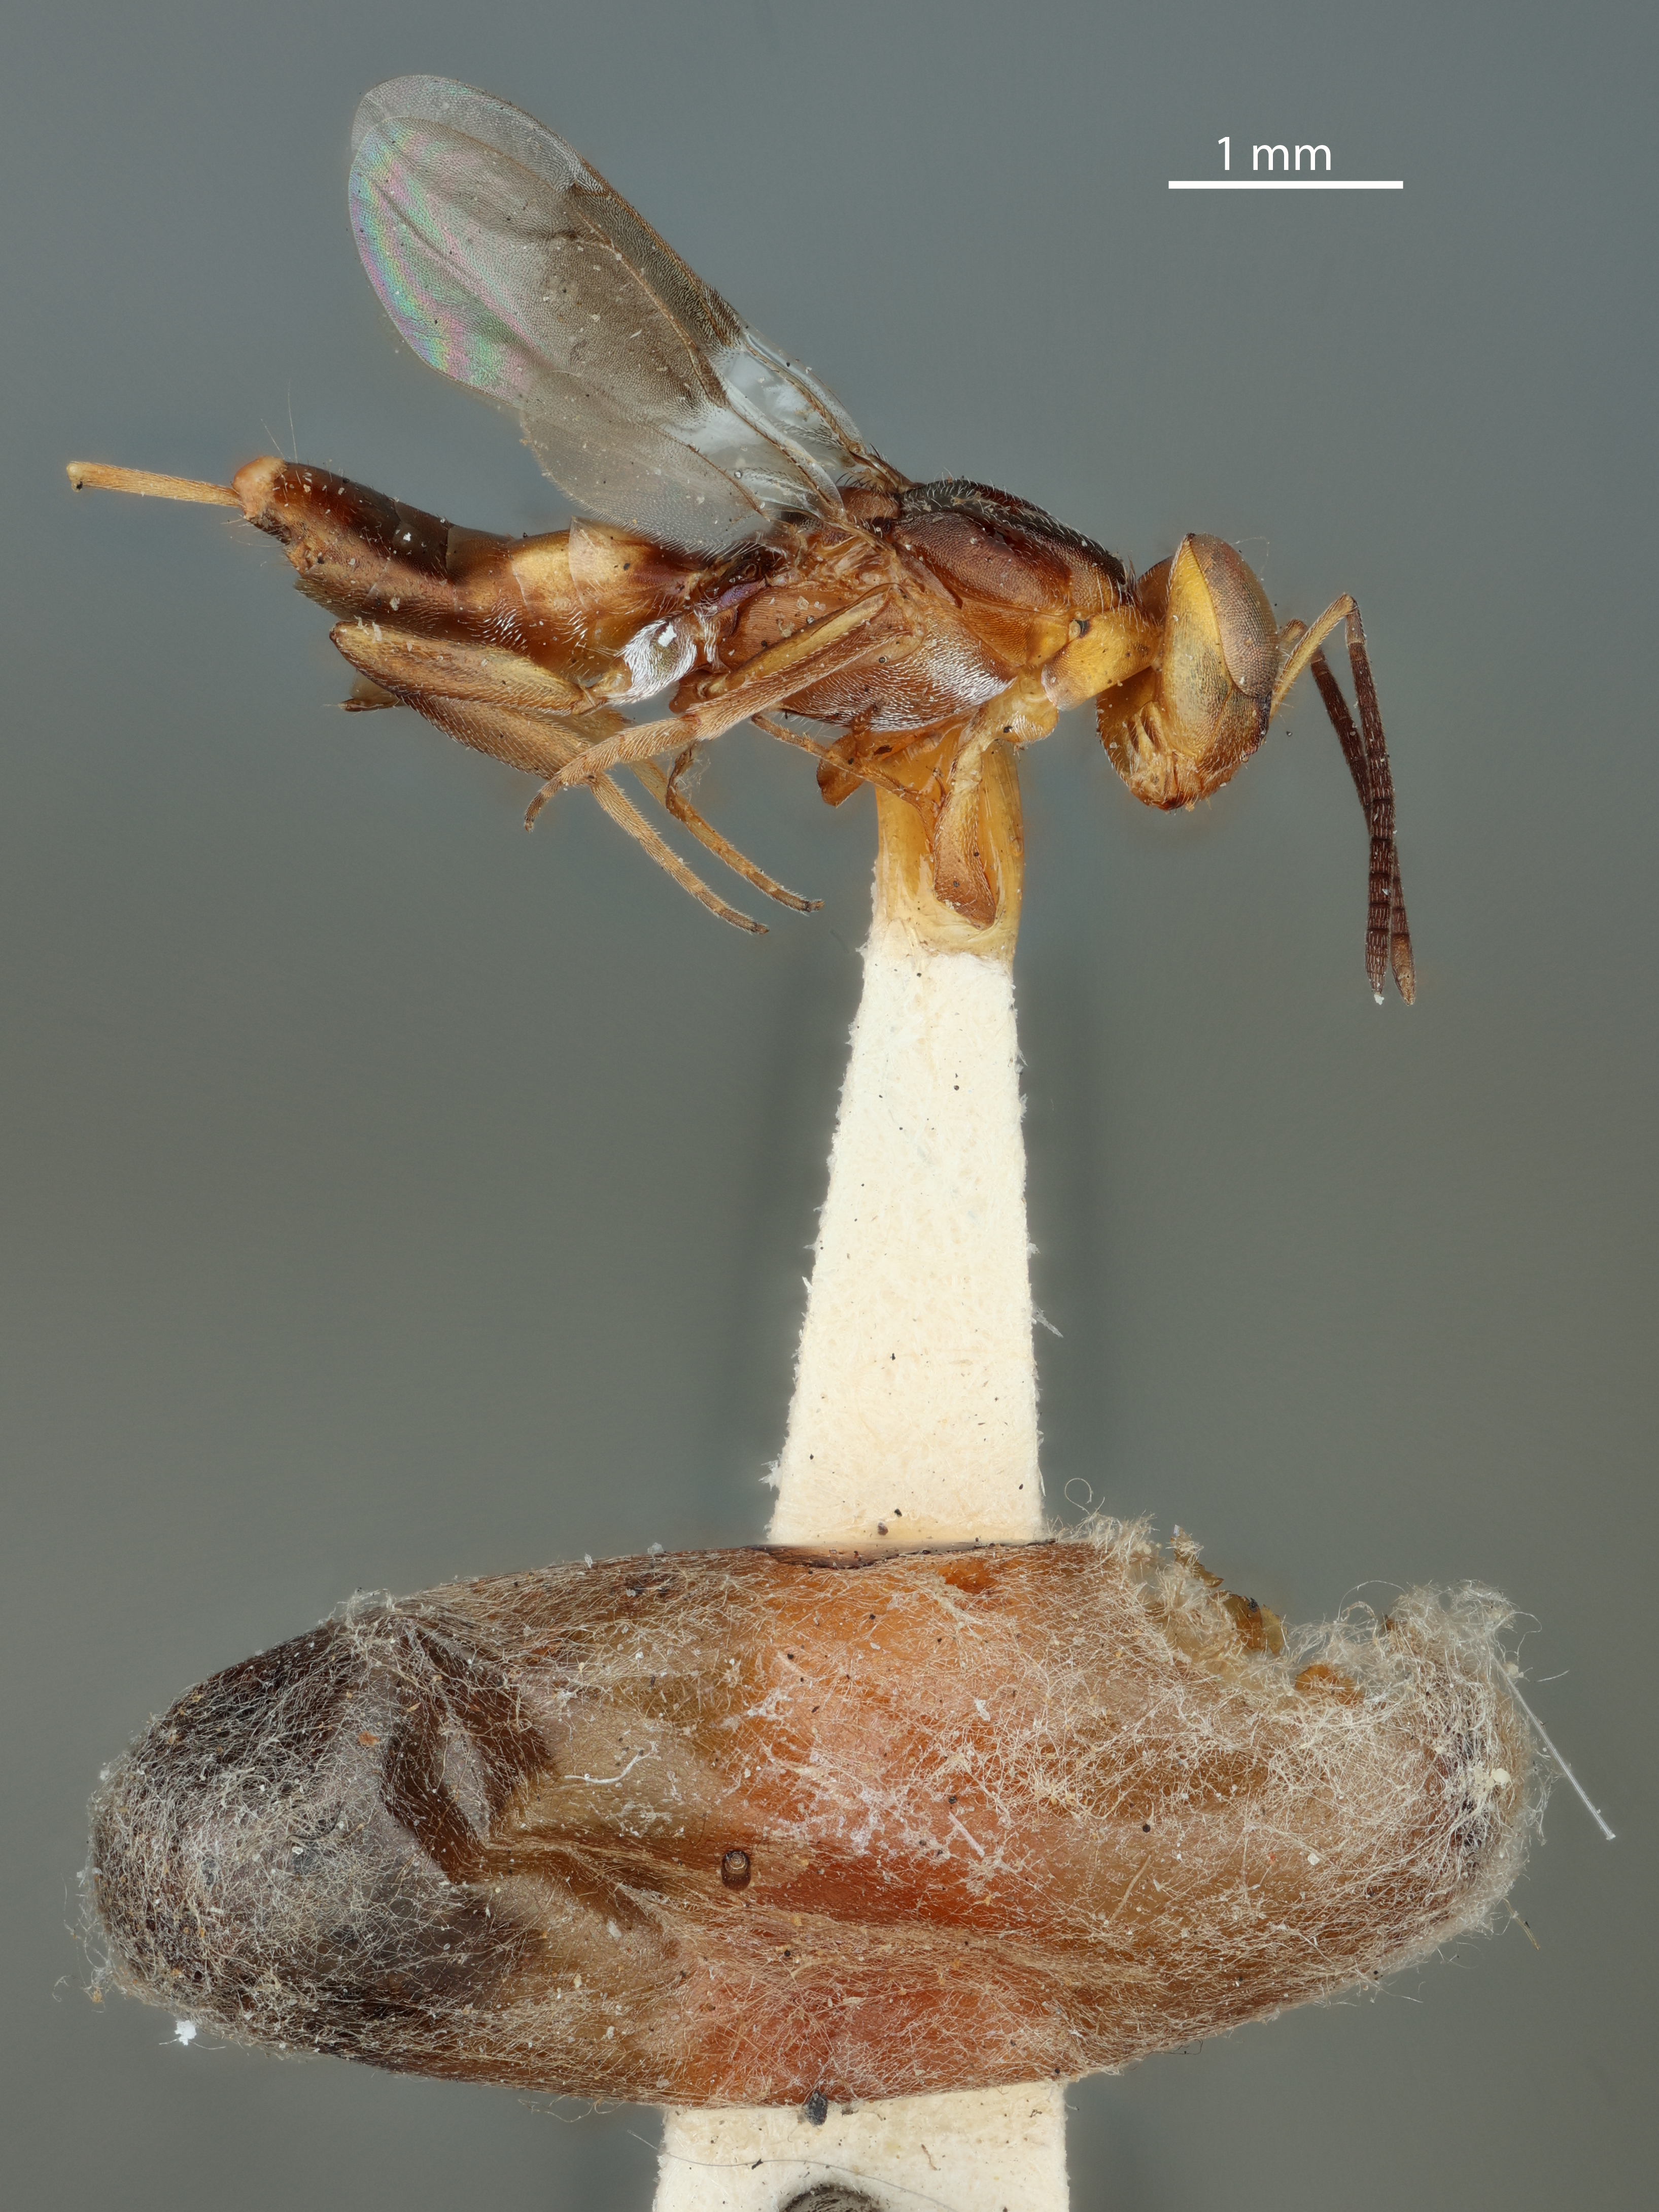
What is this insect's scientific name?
Arachnophaga costalis
